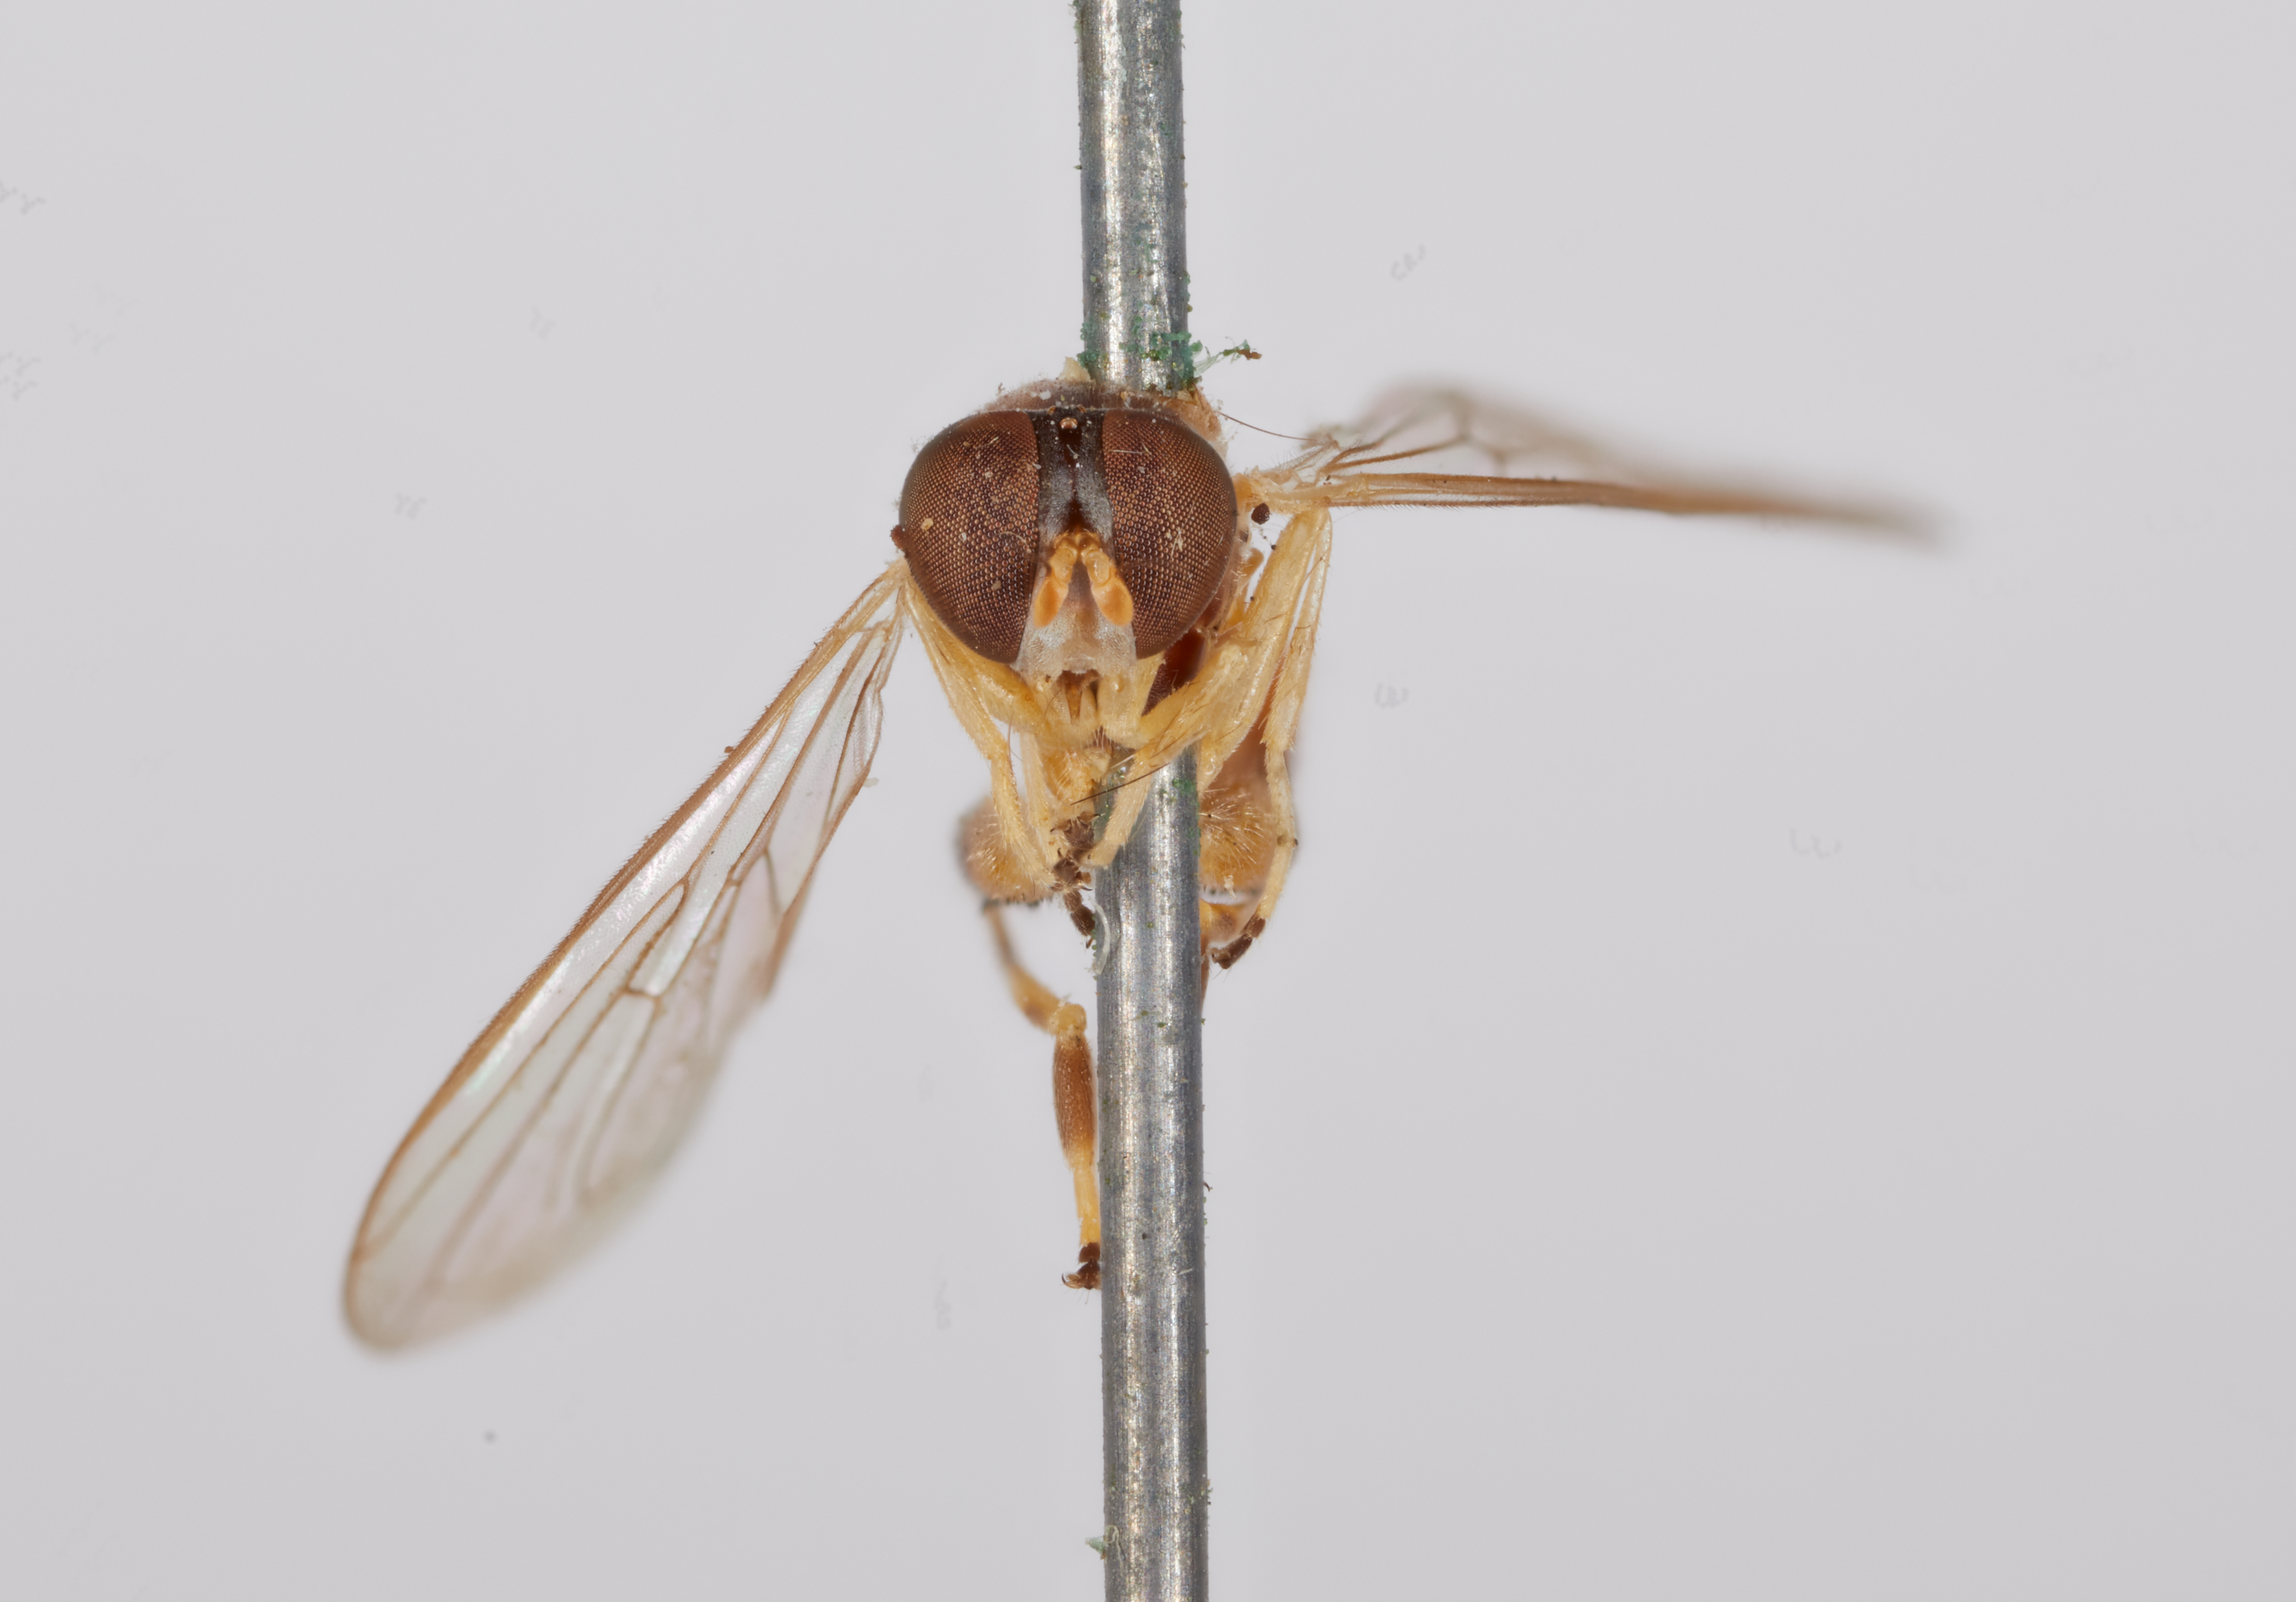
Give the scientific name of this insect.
Sphegina keeniana
